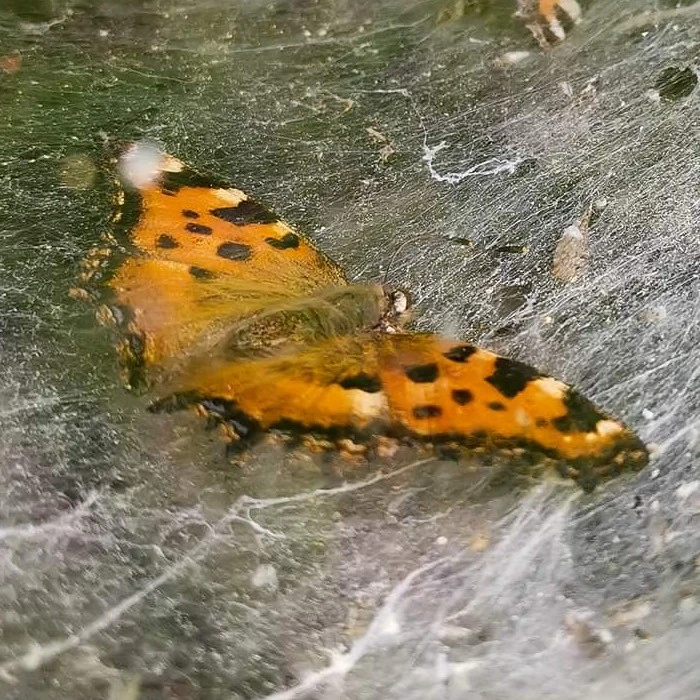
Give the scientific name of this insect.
Nymphalis polychloros
